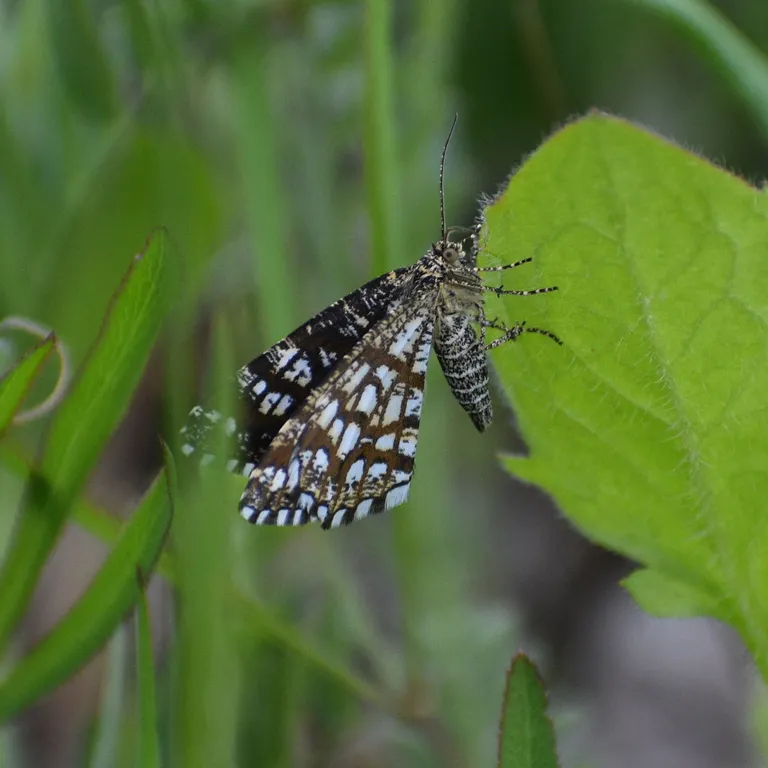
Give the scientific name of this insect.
Chiasmia clathrata
